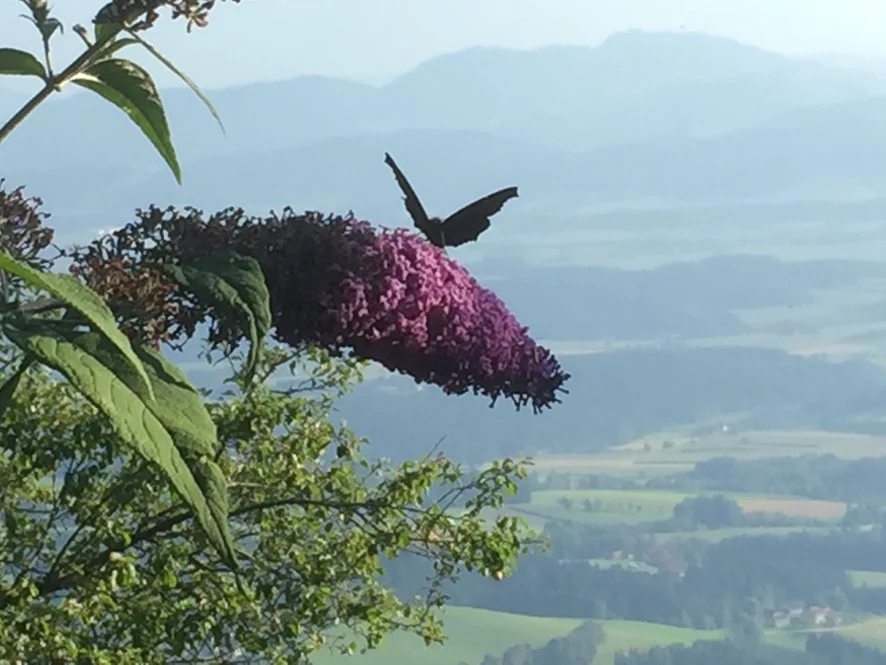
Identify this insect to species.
Aglais io
